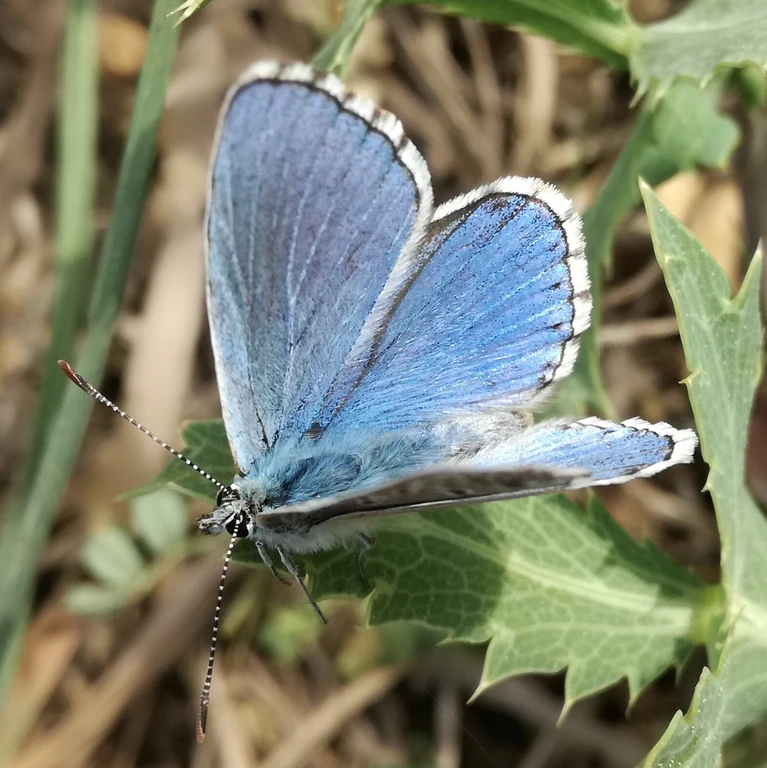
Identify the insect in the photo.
Lysandra bellargus
